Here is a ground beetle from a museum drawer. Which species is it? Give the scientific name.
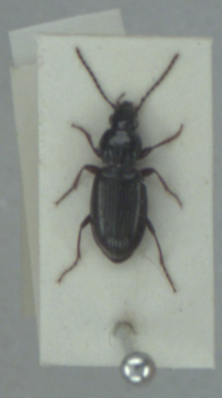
Pterostichus strenuus
